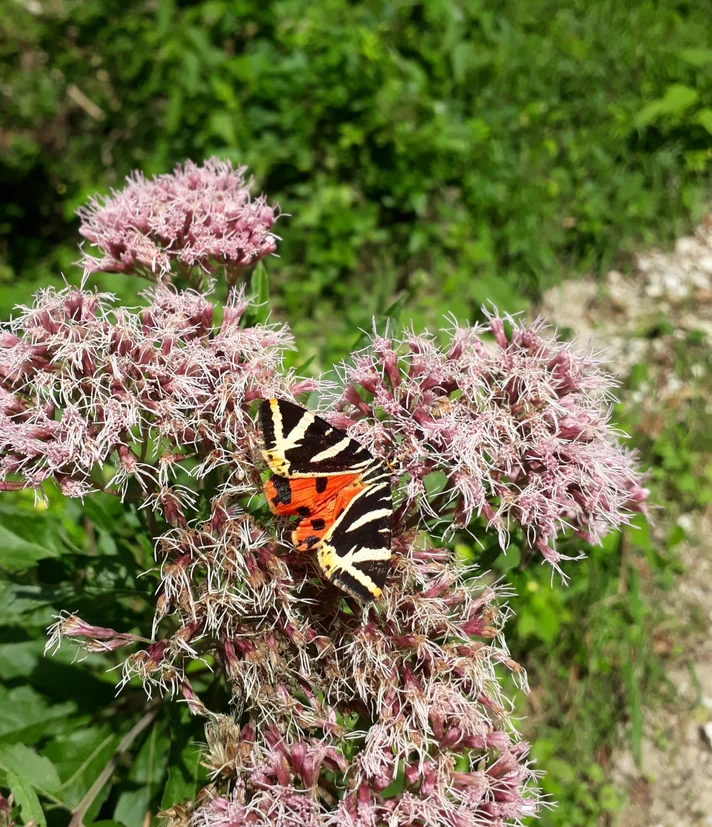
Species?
Euplagia quadripunctaria
